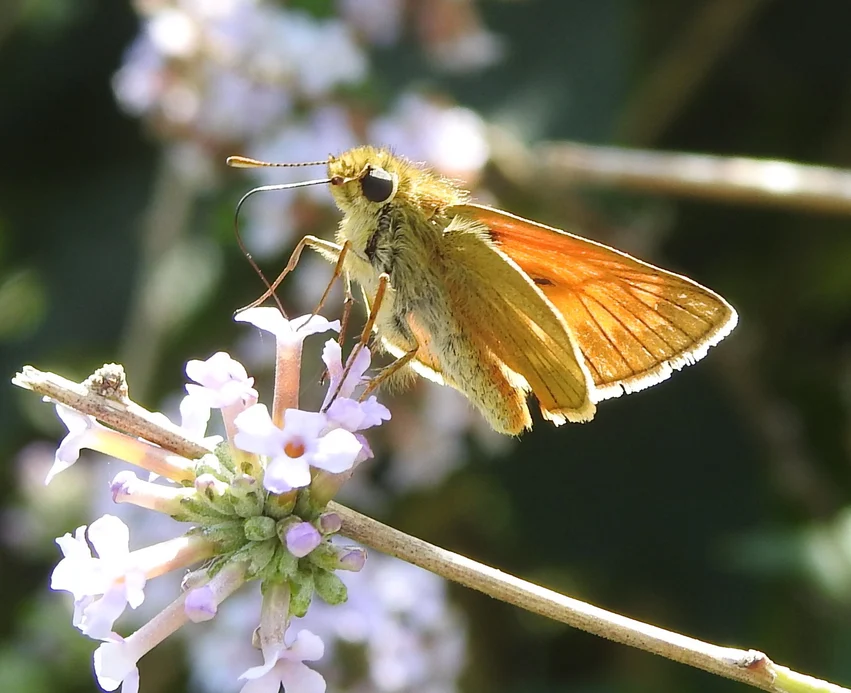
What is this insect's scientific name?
Ochlodes sylvanus (also Ochlodes venata)
